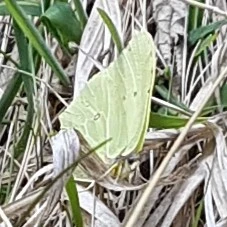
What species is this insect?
Gonepteryx rhamni
